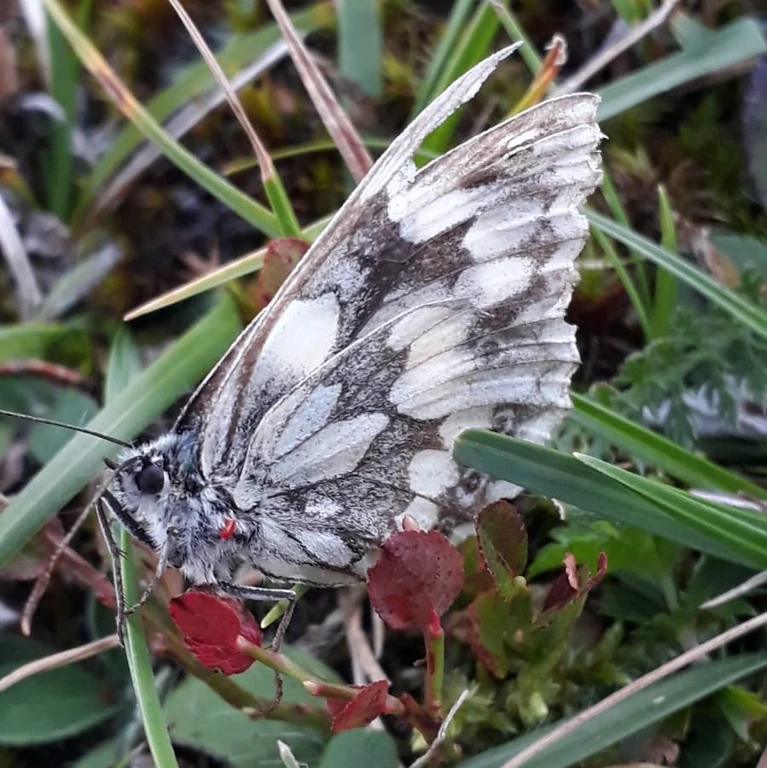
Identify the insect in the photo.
Melanargia galathea
